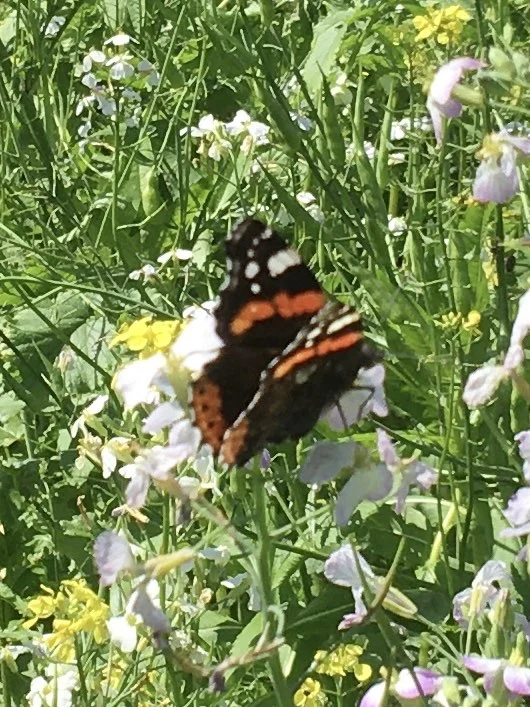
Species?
Vanessa atalanta
